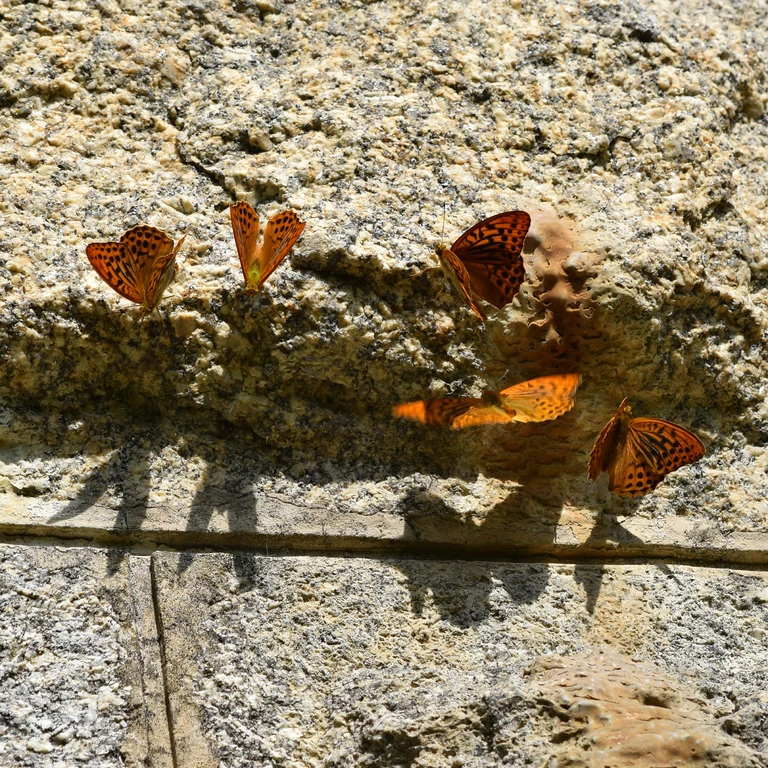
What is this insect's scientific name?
Argynnis paphia
